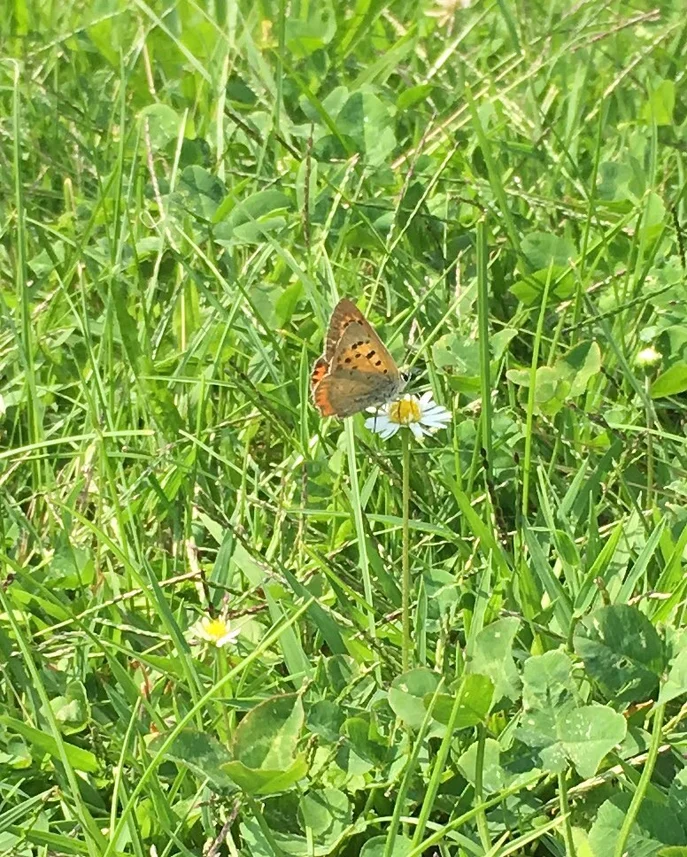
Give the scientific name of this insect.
Lycaena phlaeas
